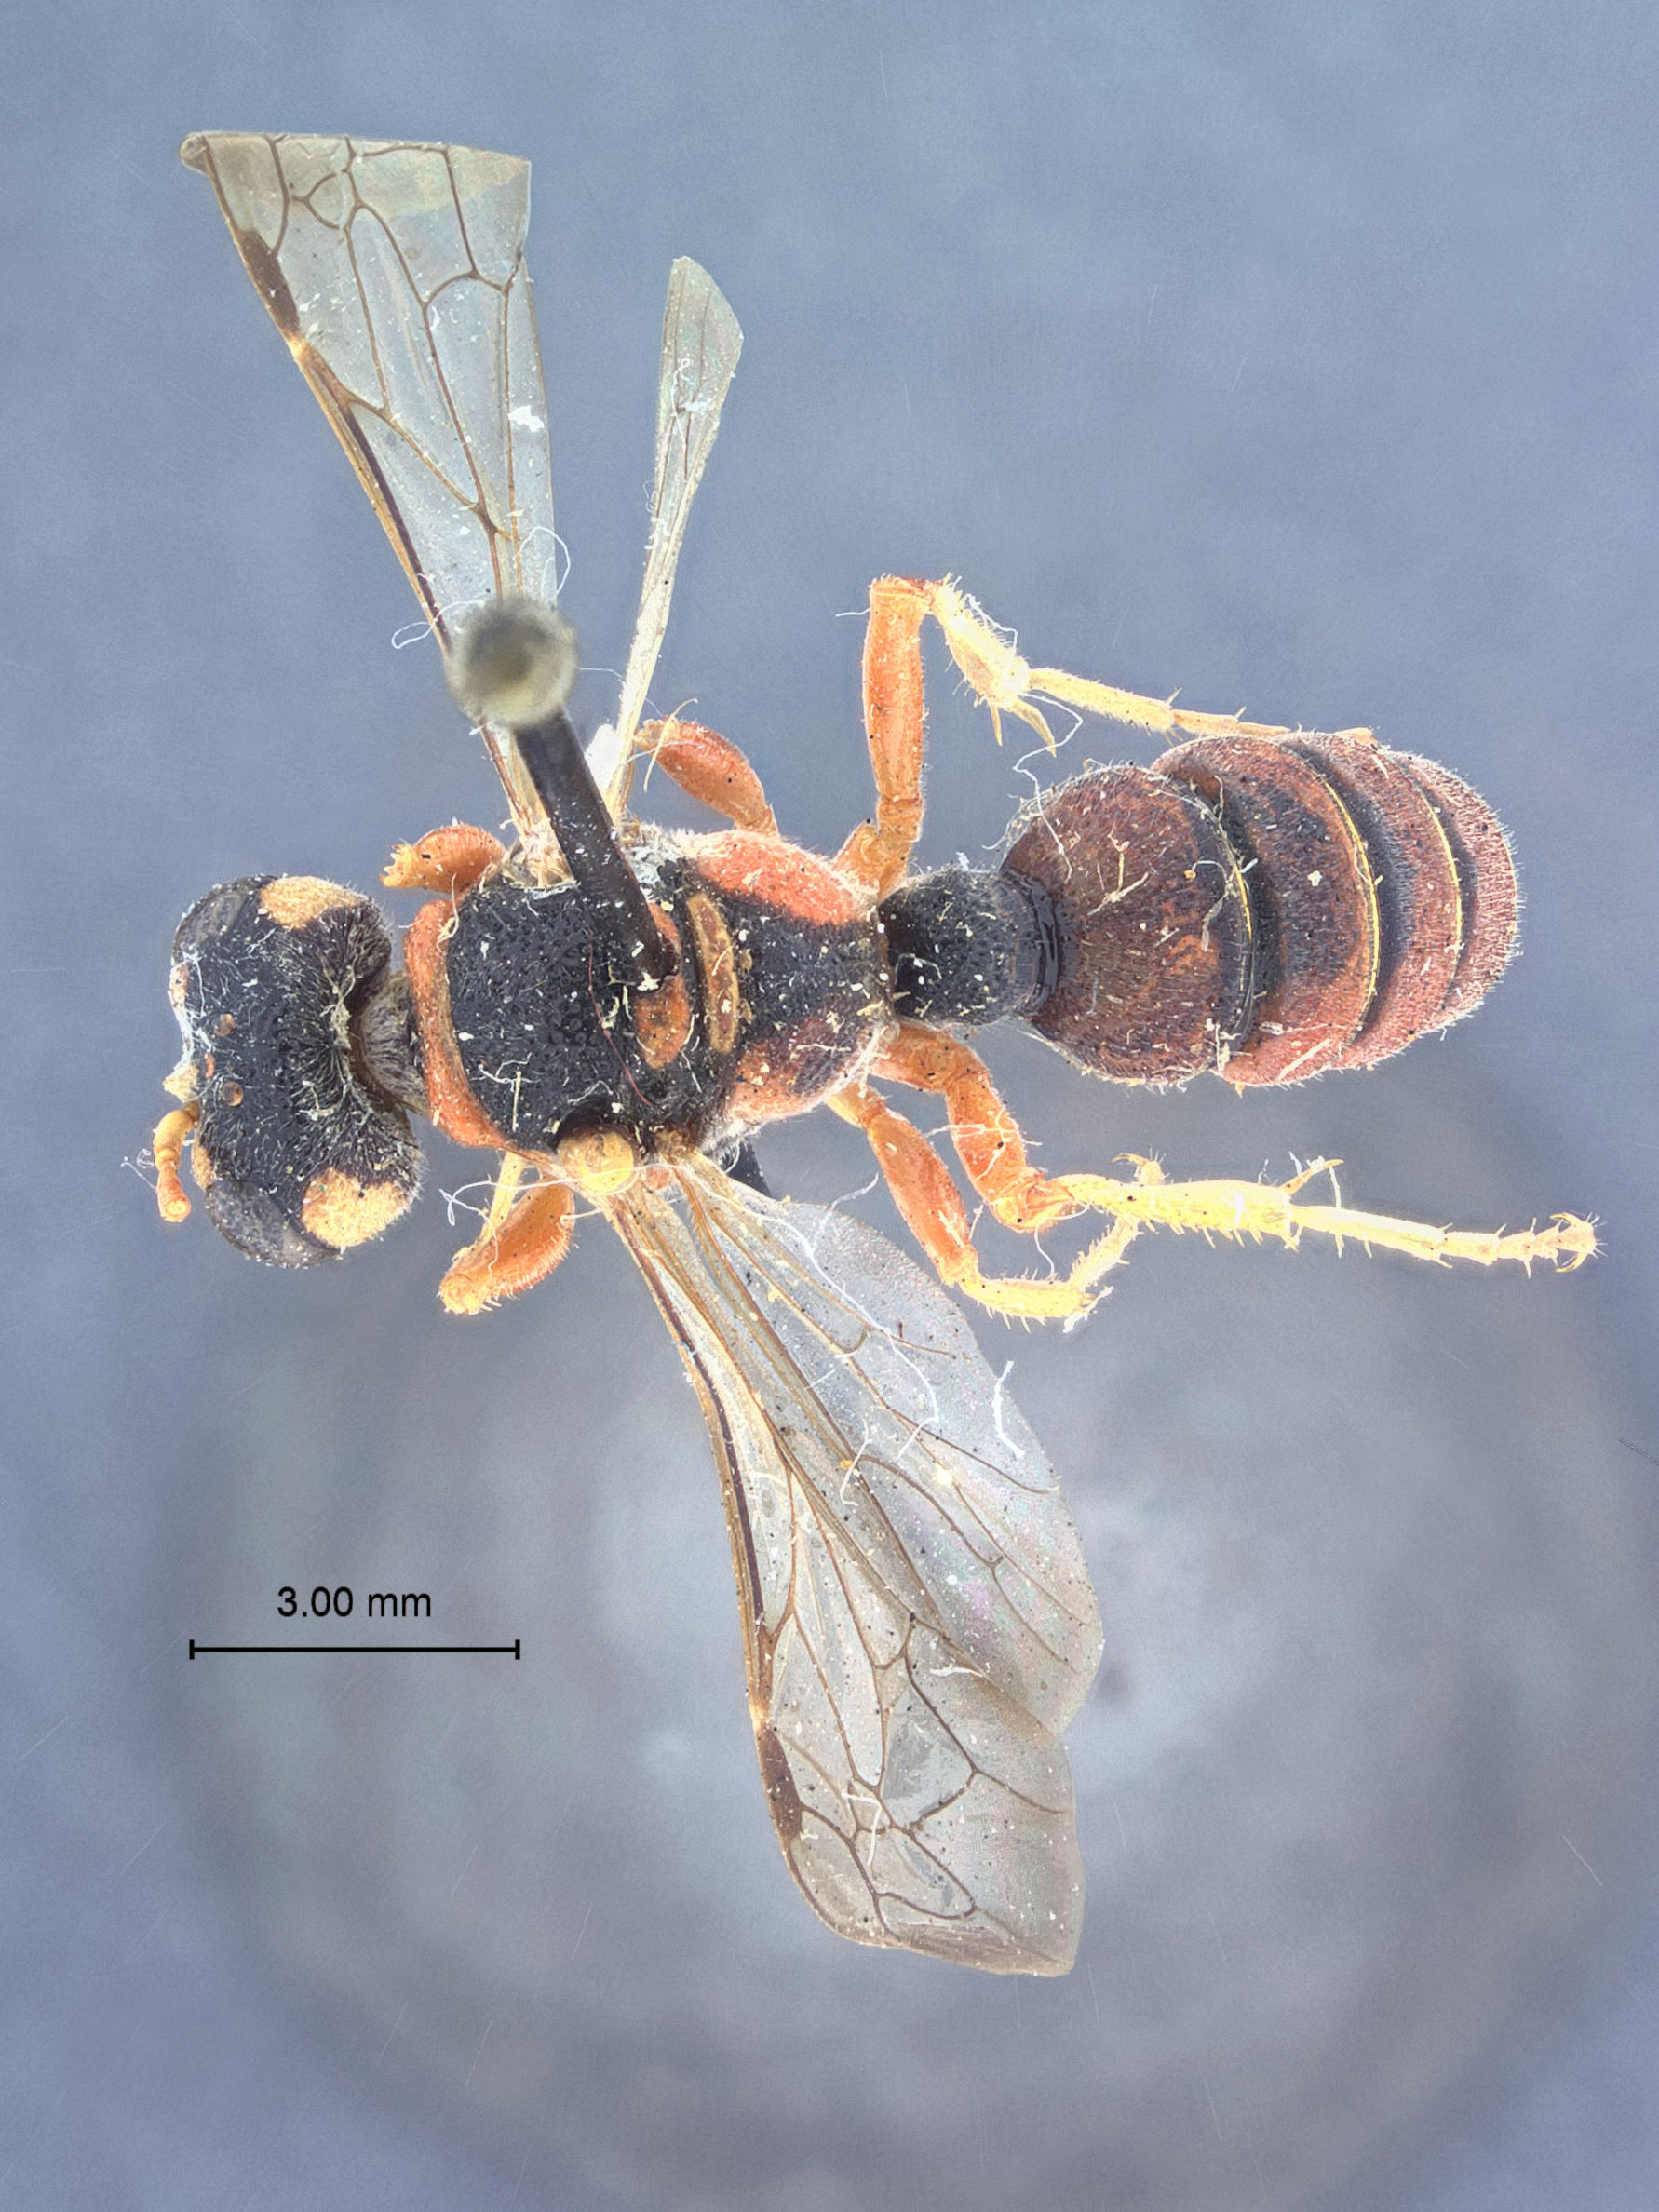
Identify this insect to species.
Cerceris crassicollis
